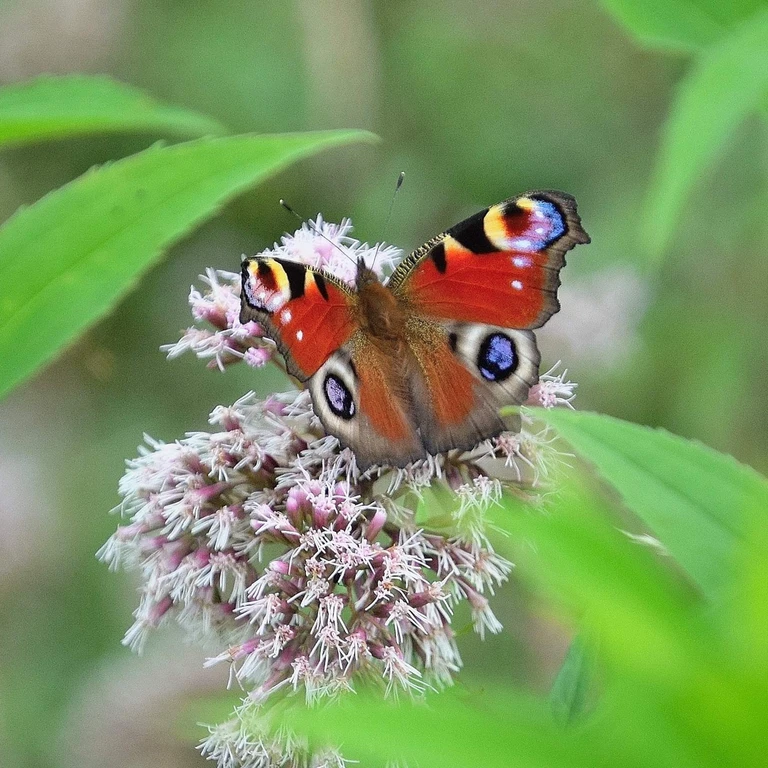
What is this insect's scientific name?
Aglais io
